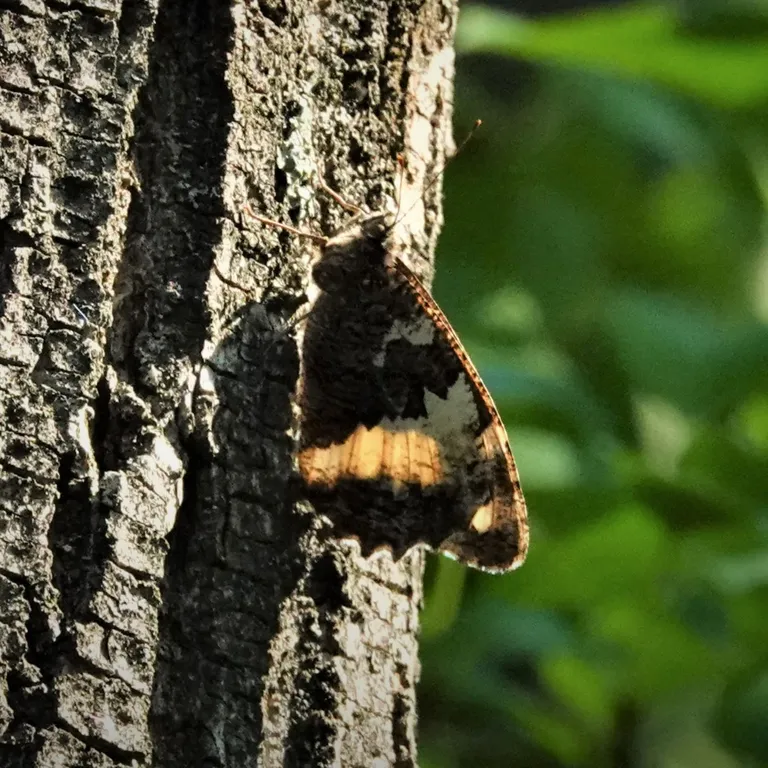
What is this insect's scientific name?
Brintesia circe
